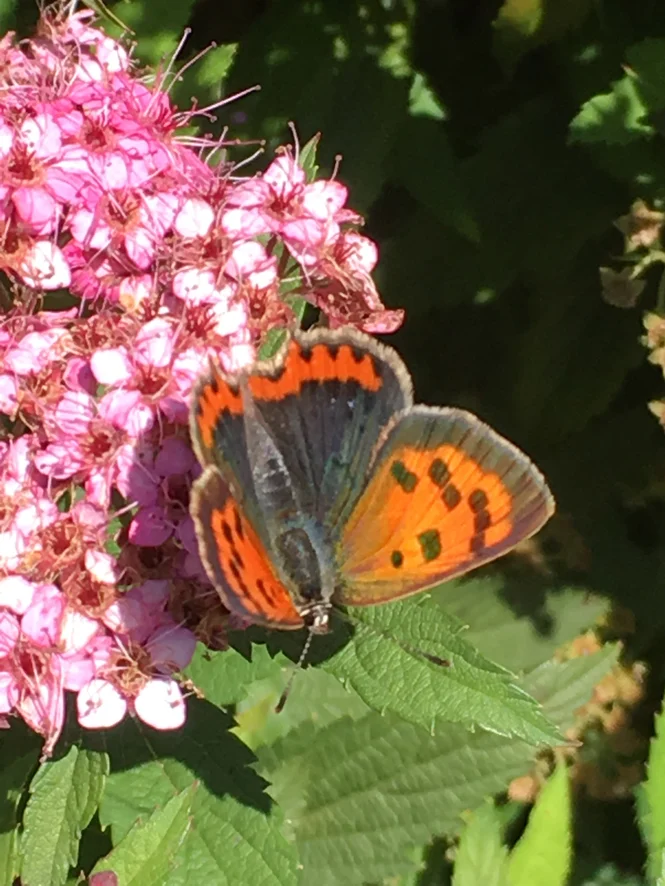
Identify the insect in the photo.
Lycaena phlaeas
